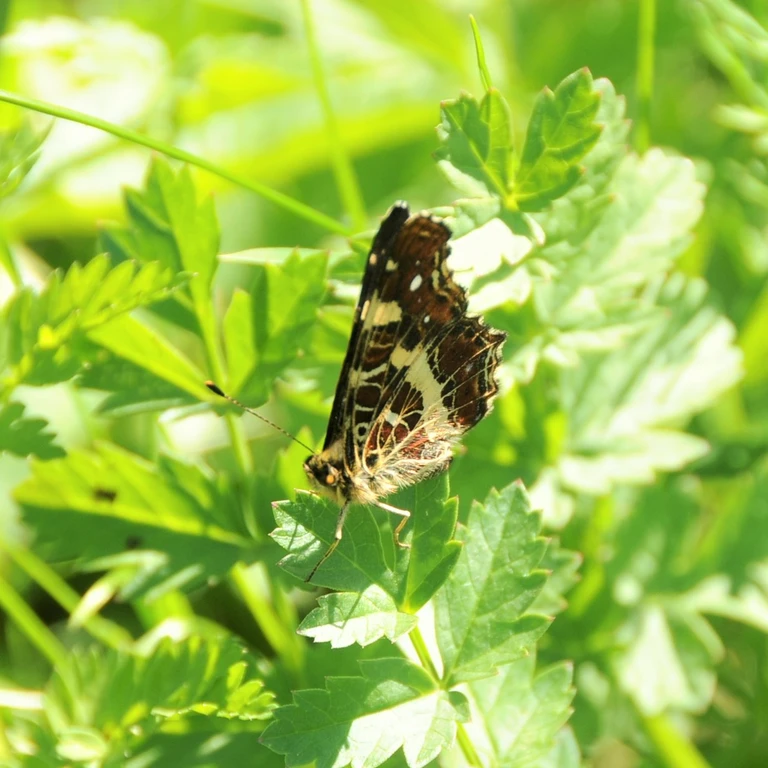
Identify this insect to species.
Araschnia levana
